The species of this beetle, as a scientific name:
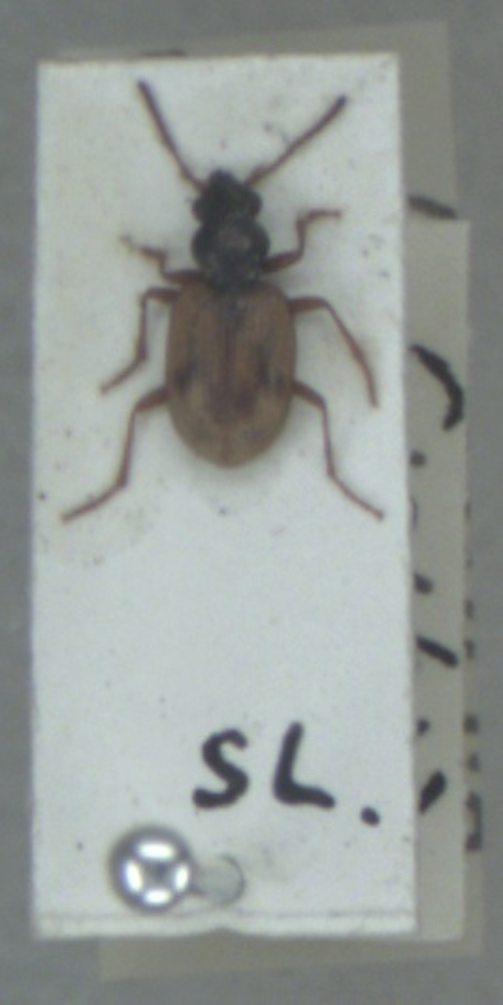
Bembidion pallidipenne
